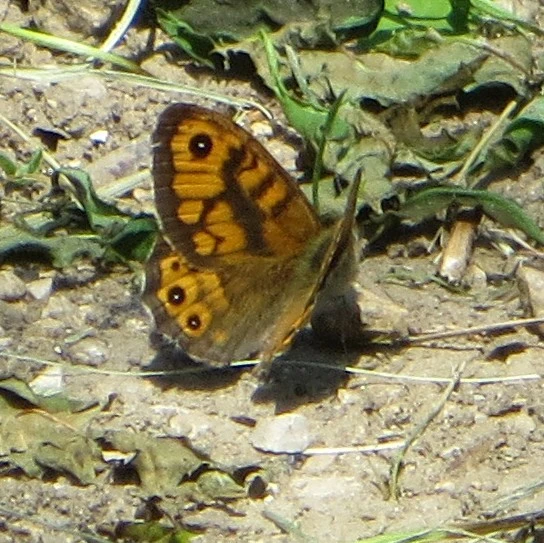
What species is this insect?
Lasiommata megera (also Pararge megera)
